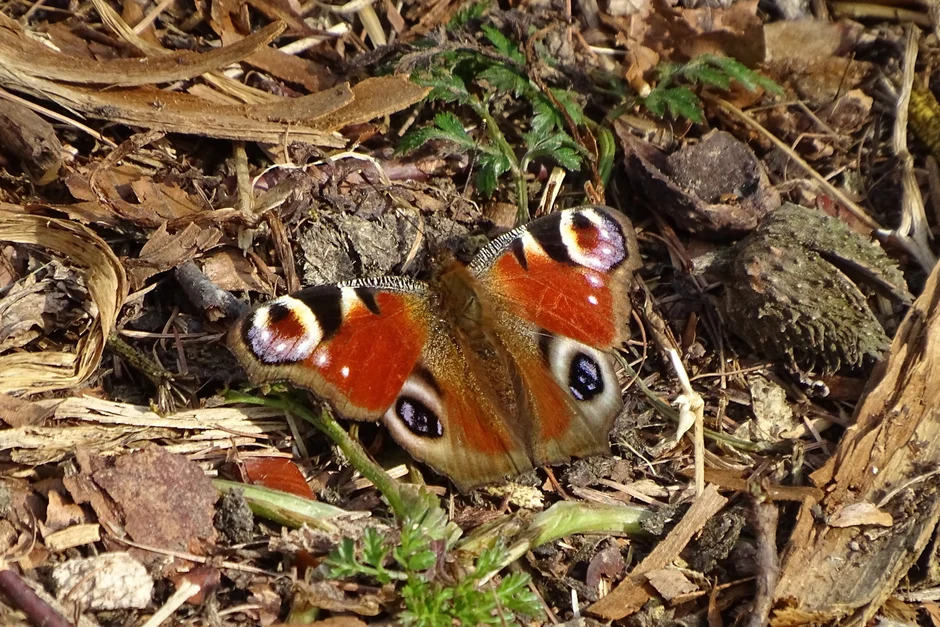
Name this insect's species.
Aglais io
